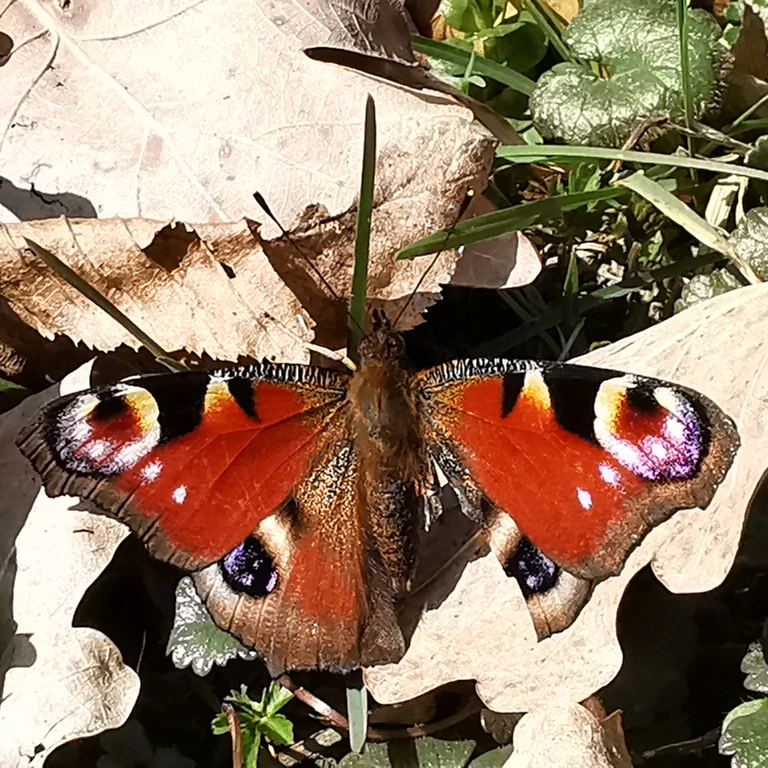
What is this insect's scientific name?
Aglais io
